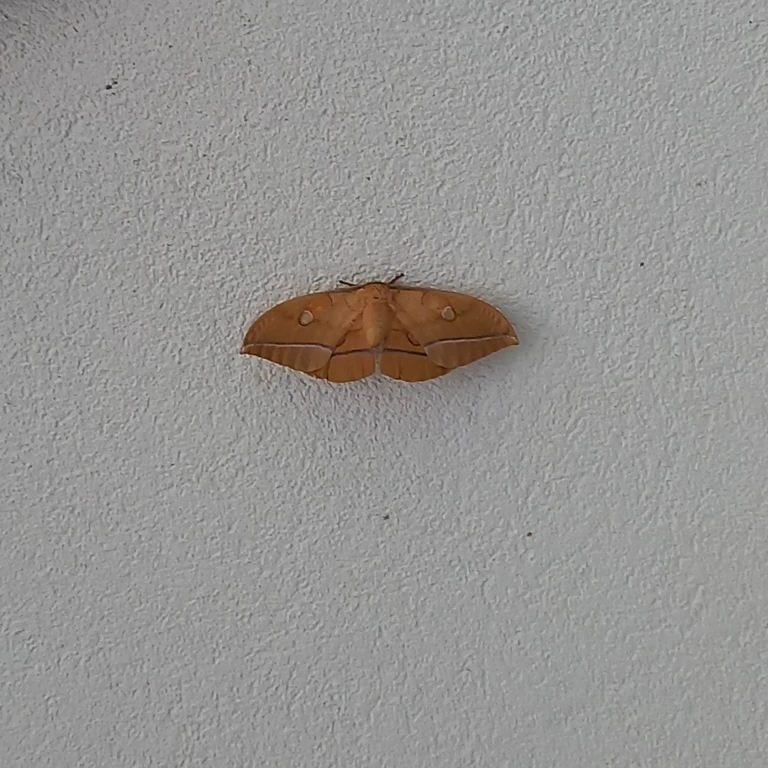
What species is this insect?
Antheraea yamamai
